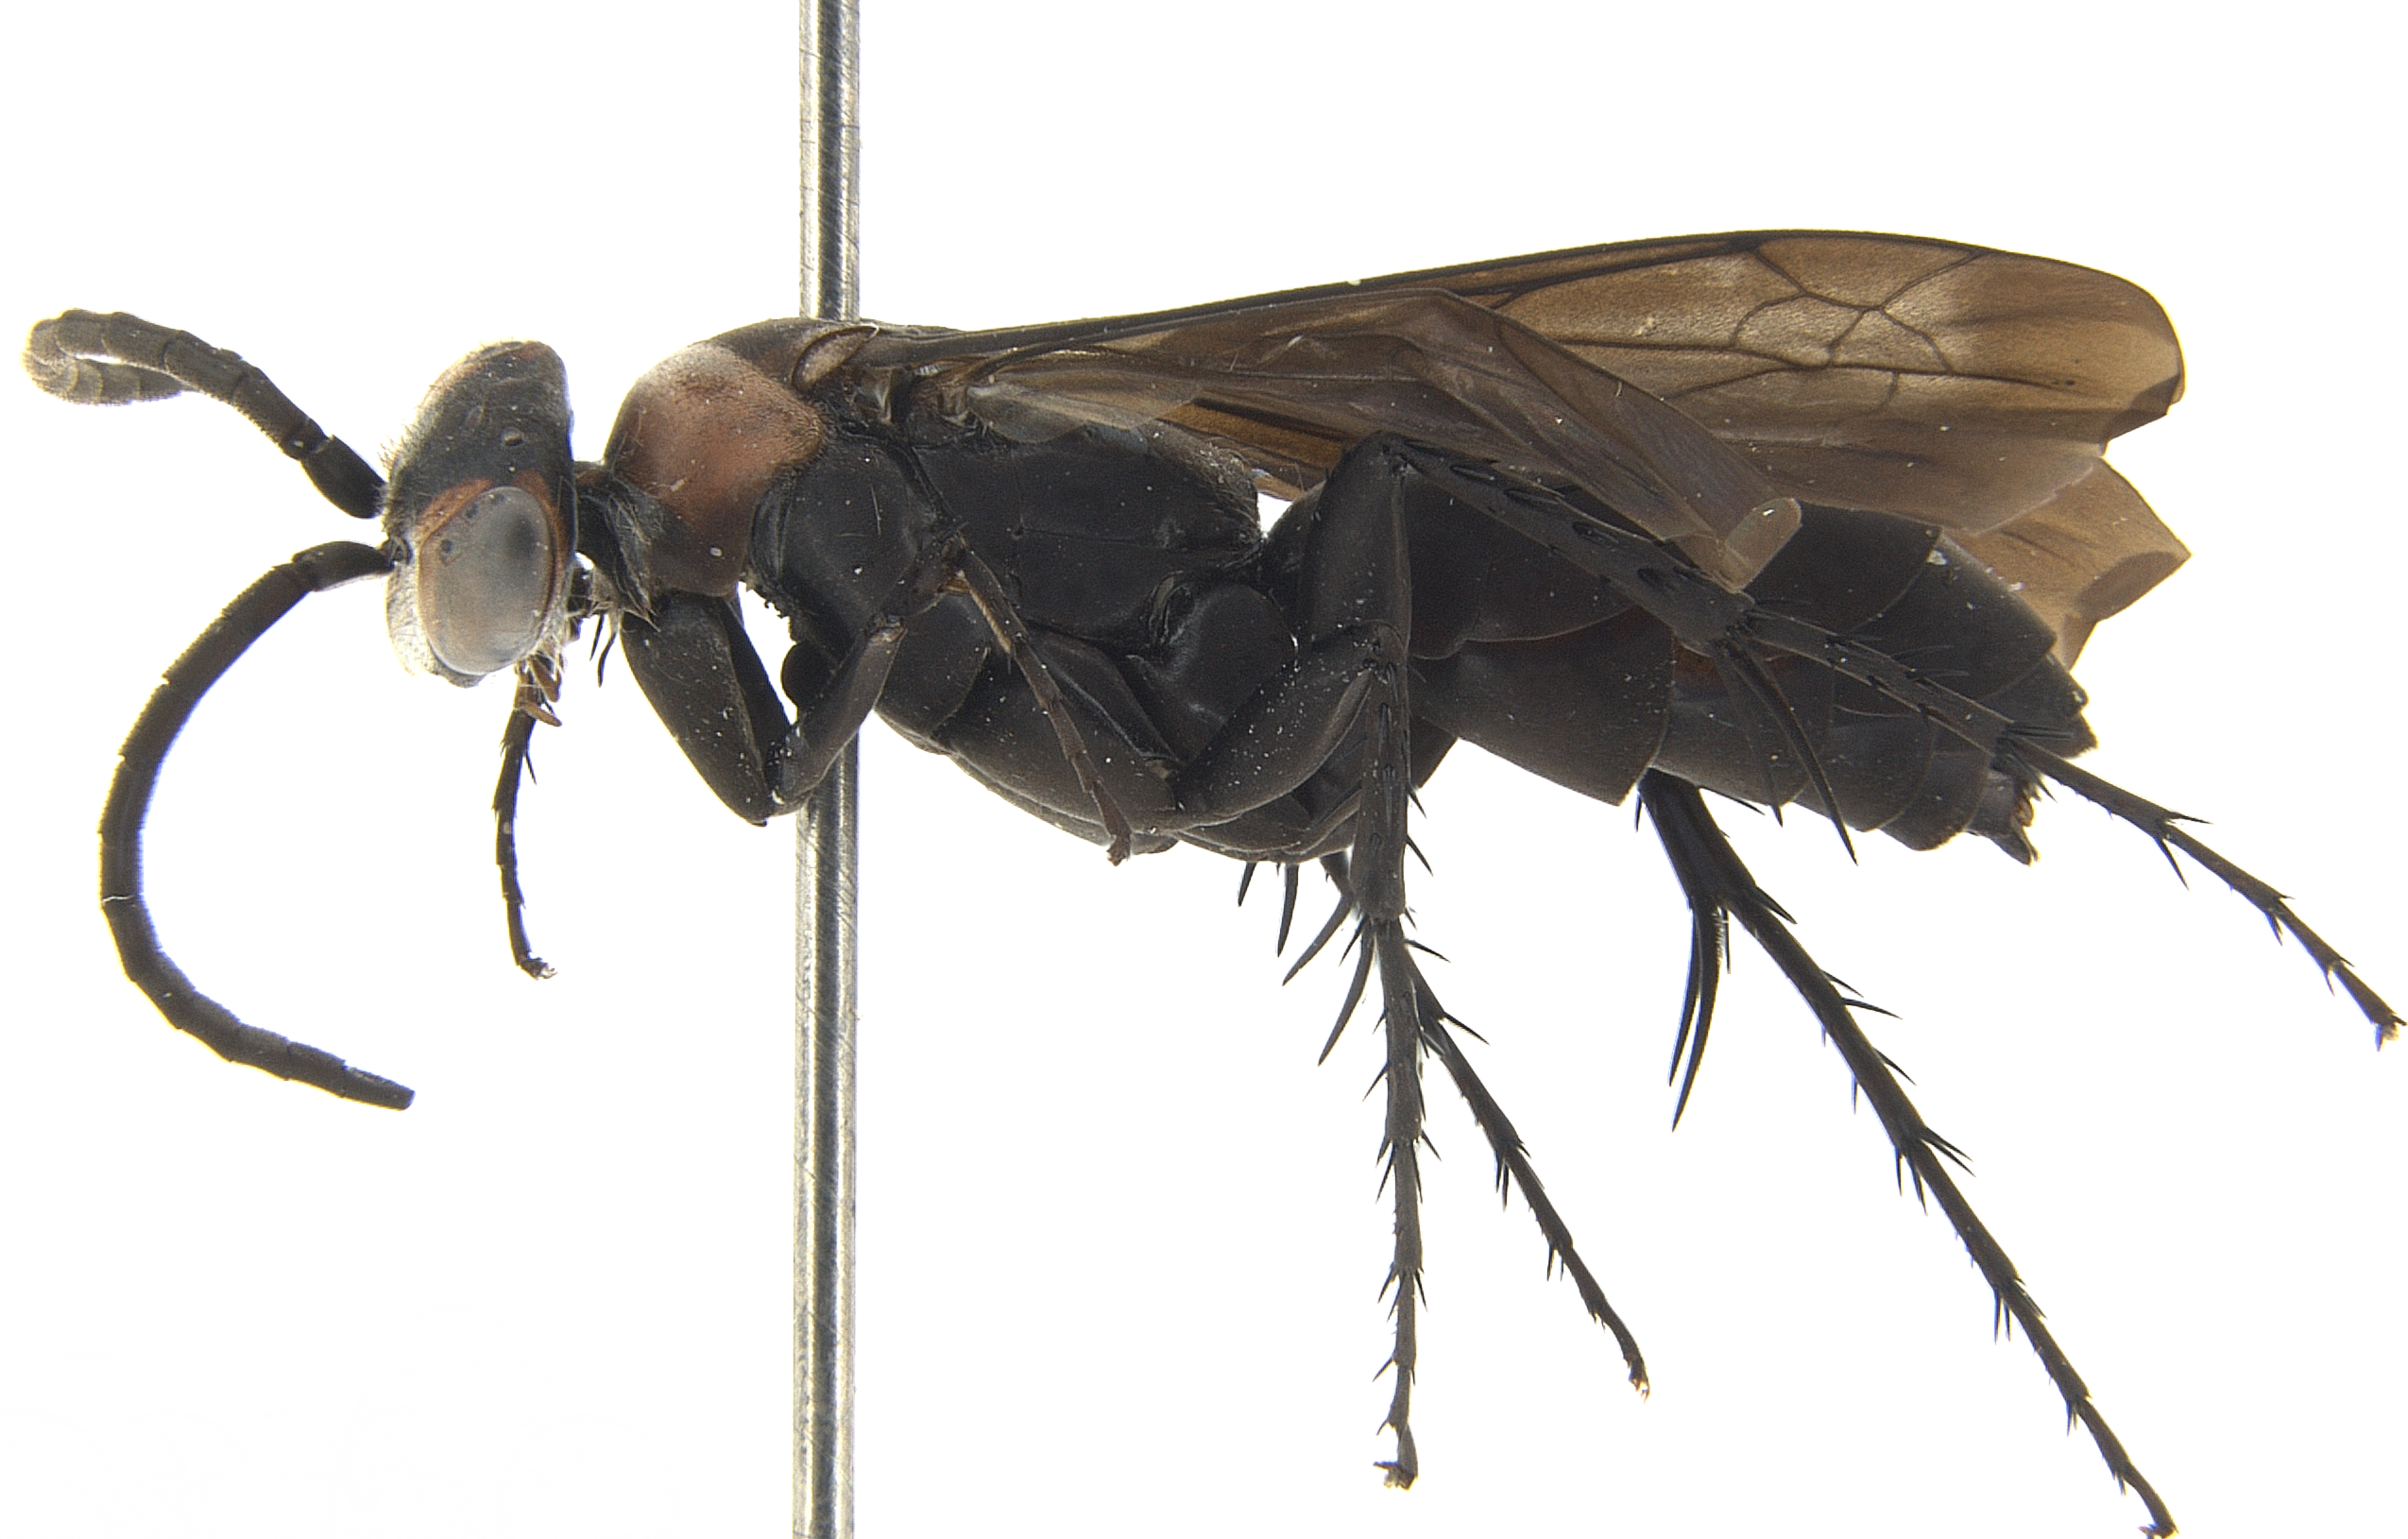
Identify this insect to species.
Schistonyx nyassae
